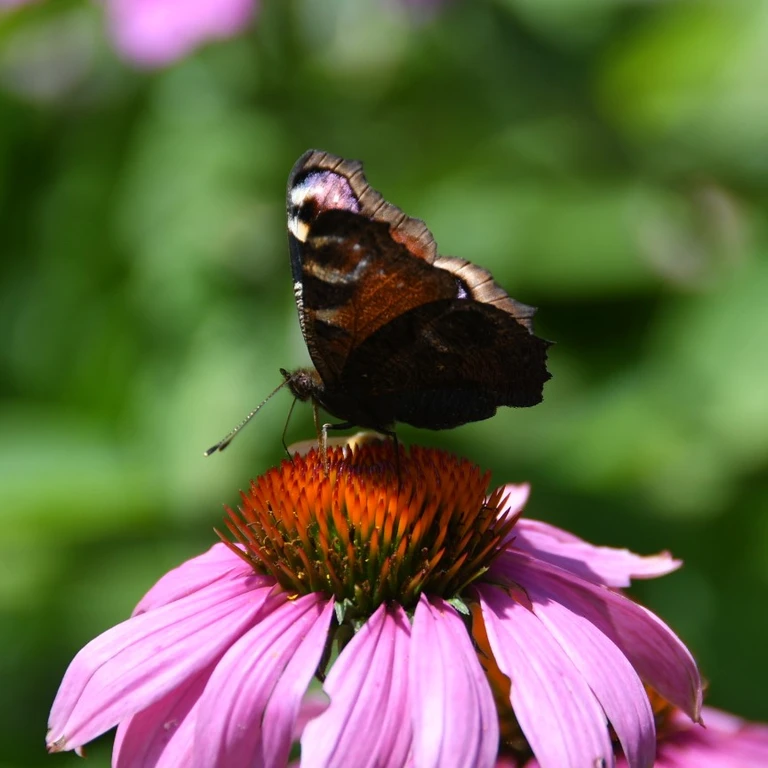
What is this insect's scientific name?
Aglais io
